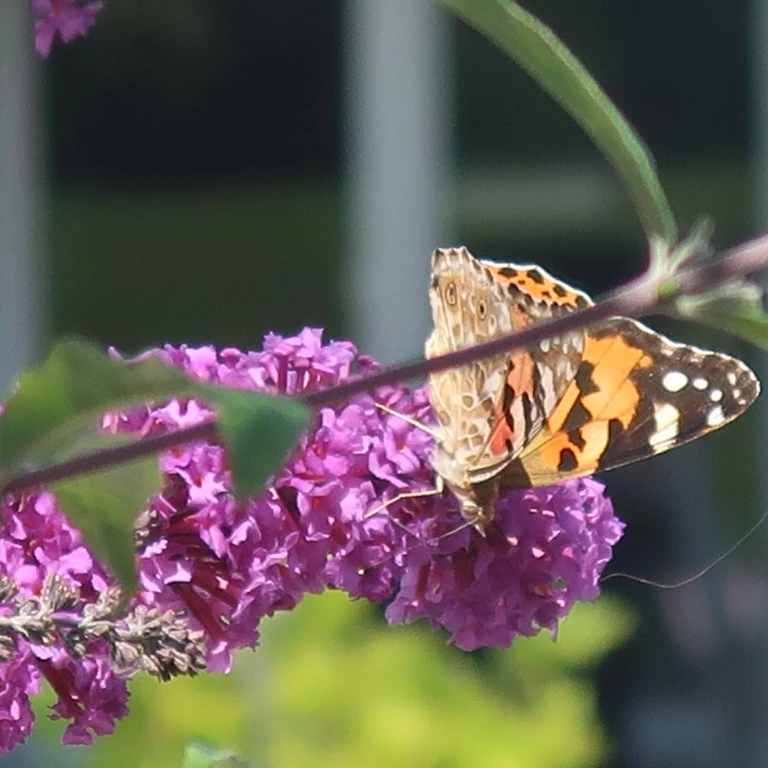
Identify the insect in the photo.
Vanessa cardui
